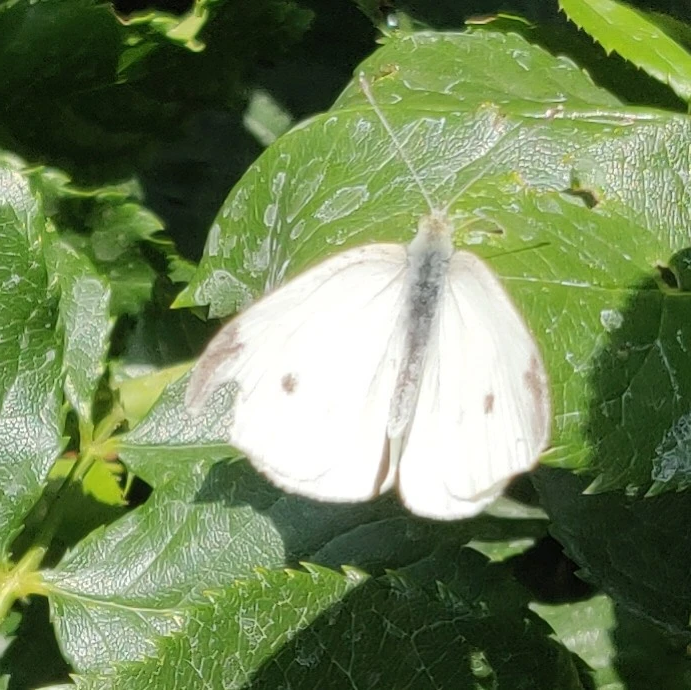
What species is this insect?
Pieris rapae
